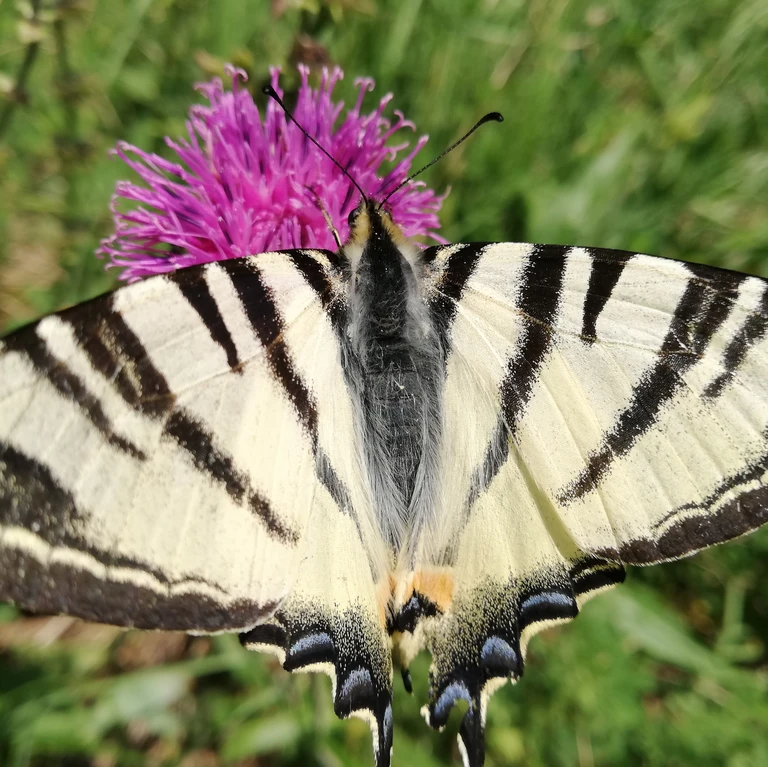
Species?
Iphiclides podalirius
